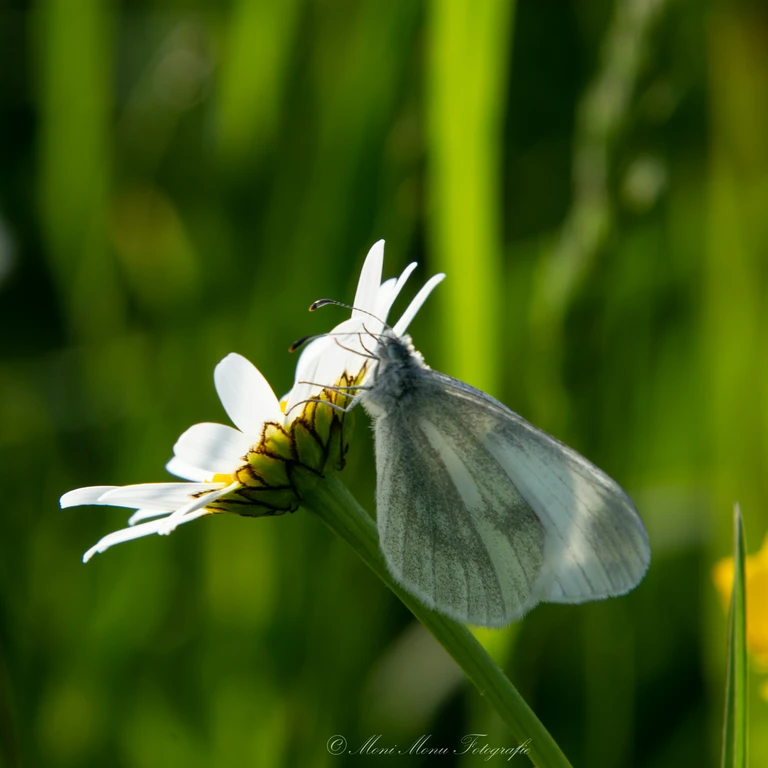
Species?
Leptidea sinapis/juvernica
